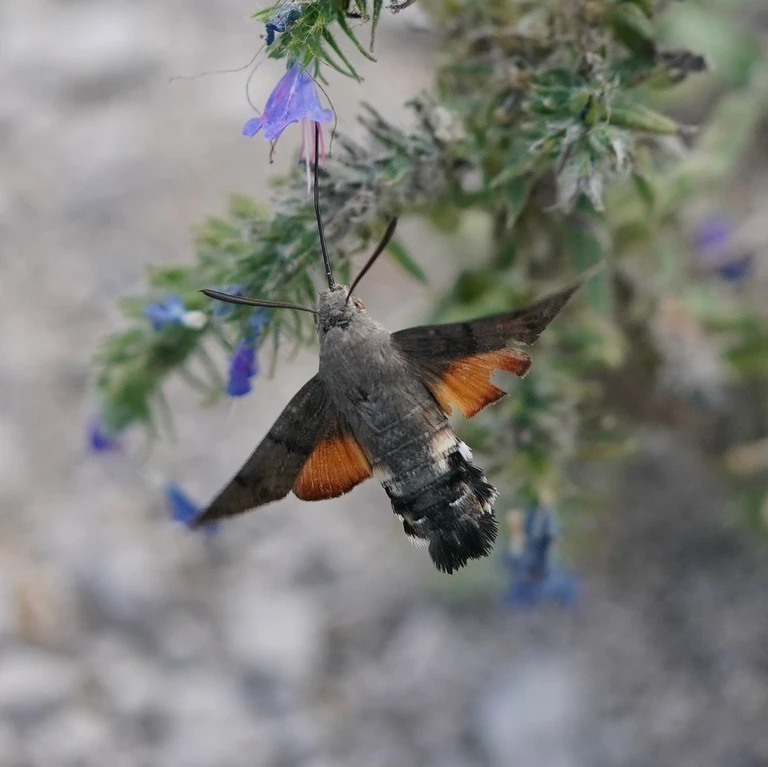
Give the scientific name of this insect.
Macroglossum stellatarum
